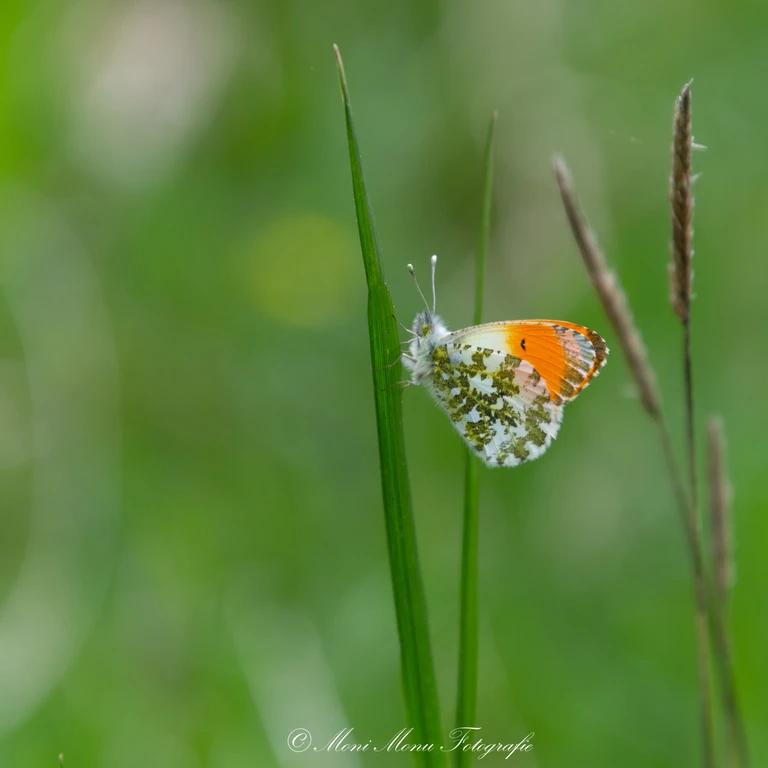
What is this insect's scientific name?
Anthocharis cardamines
